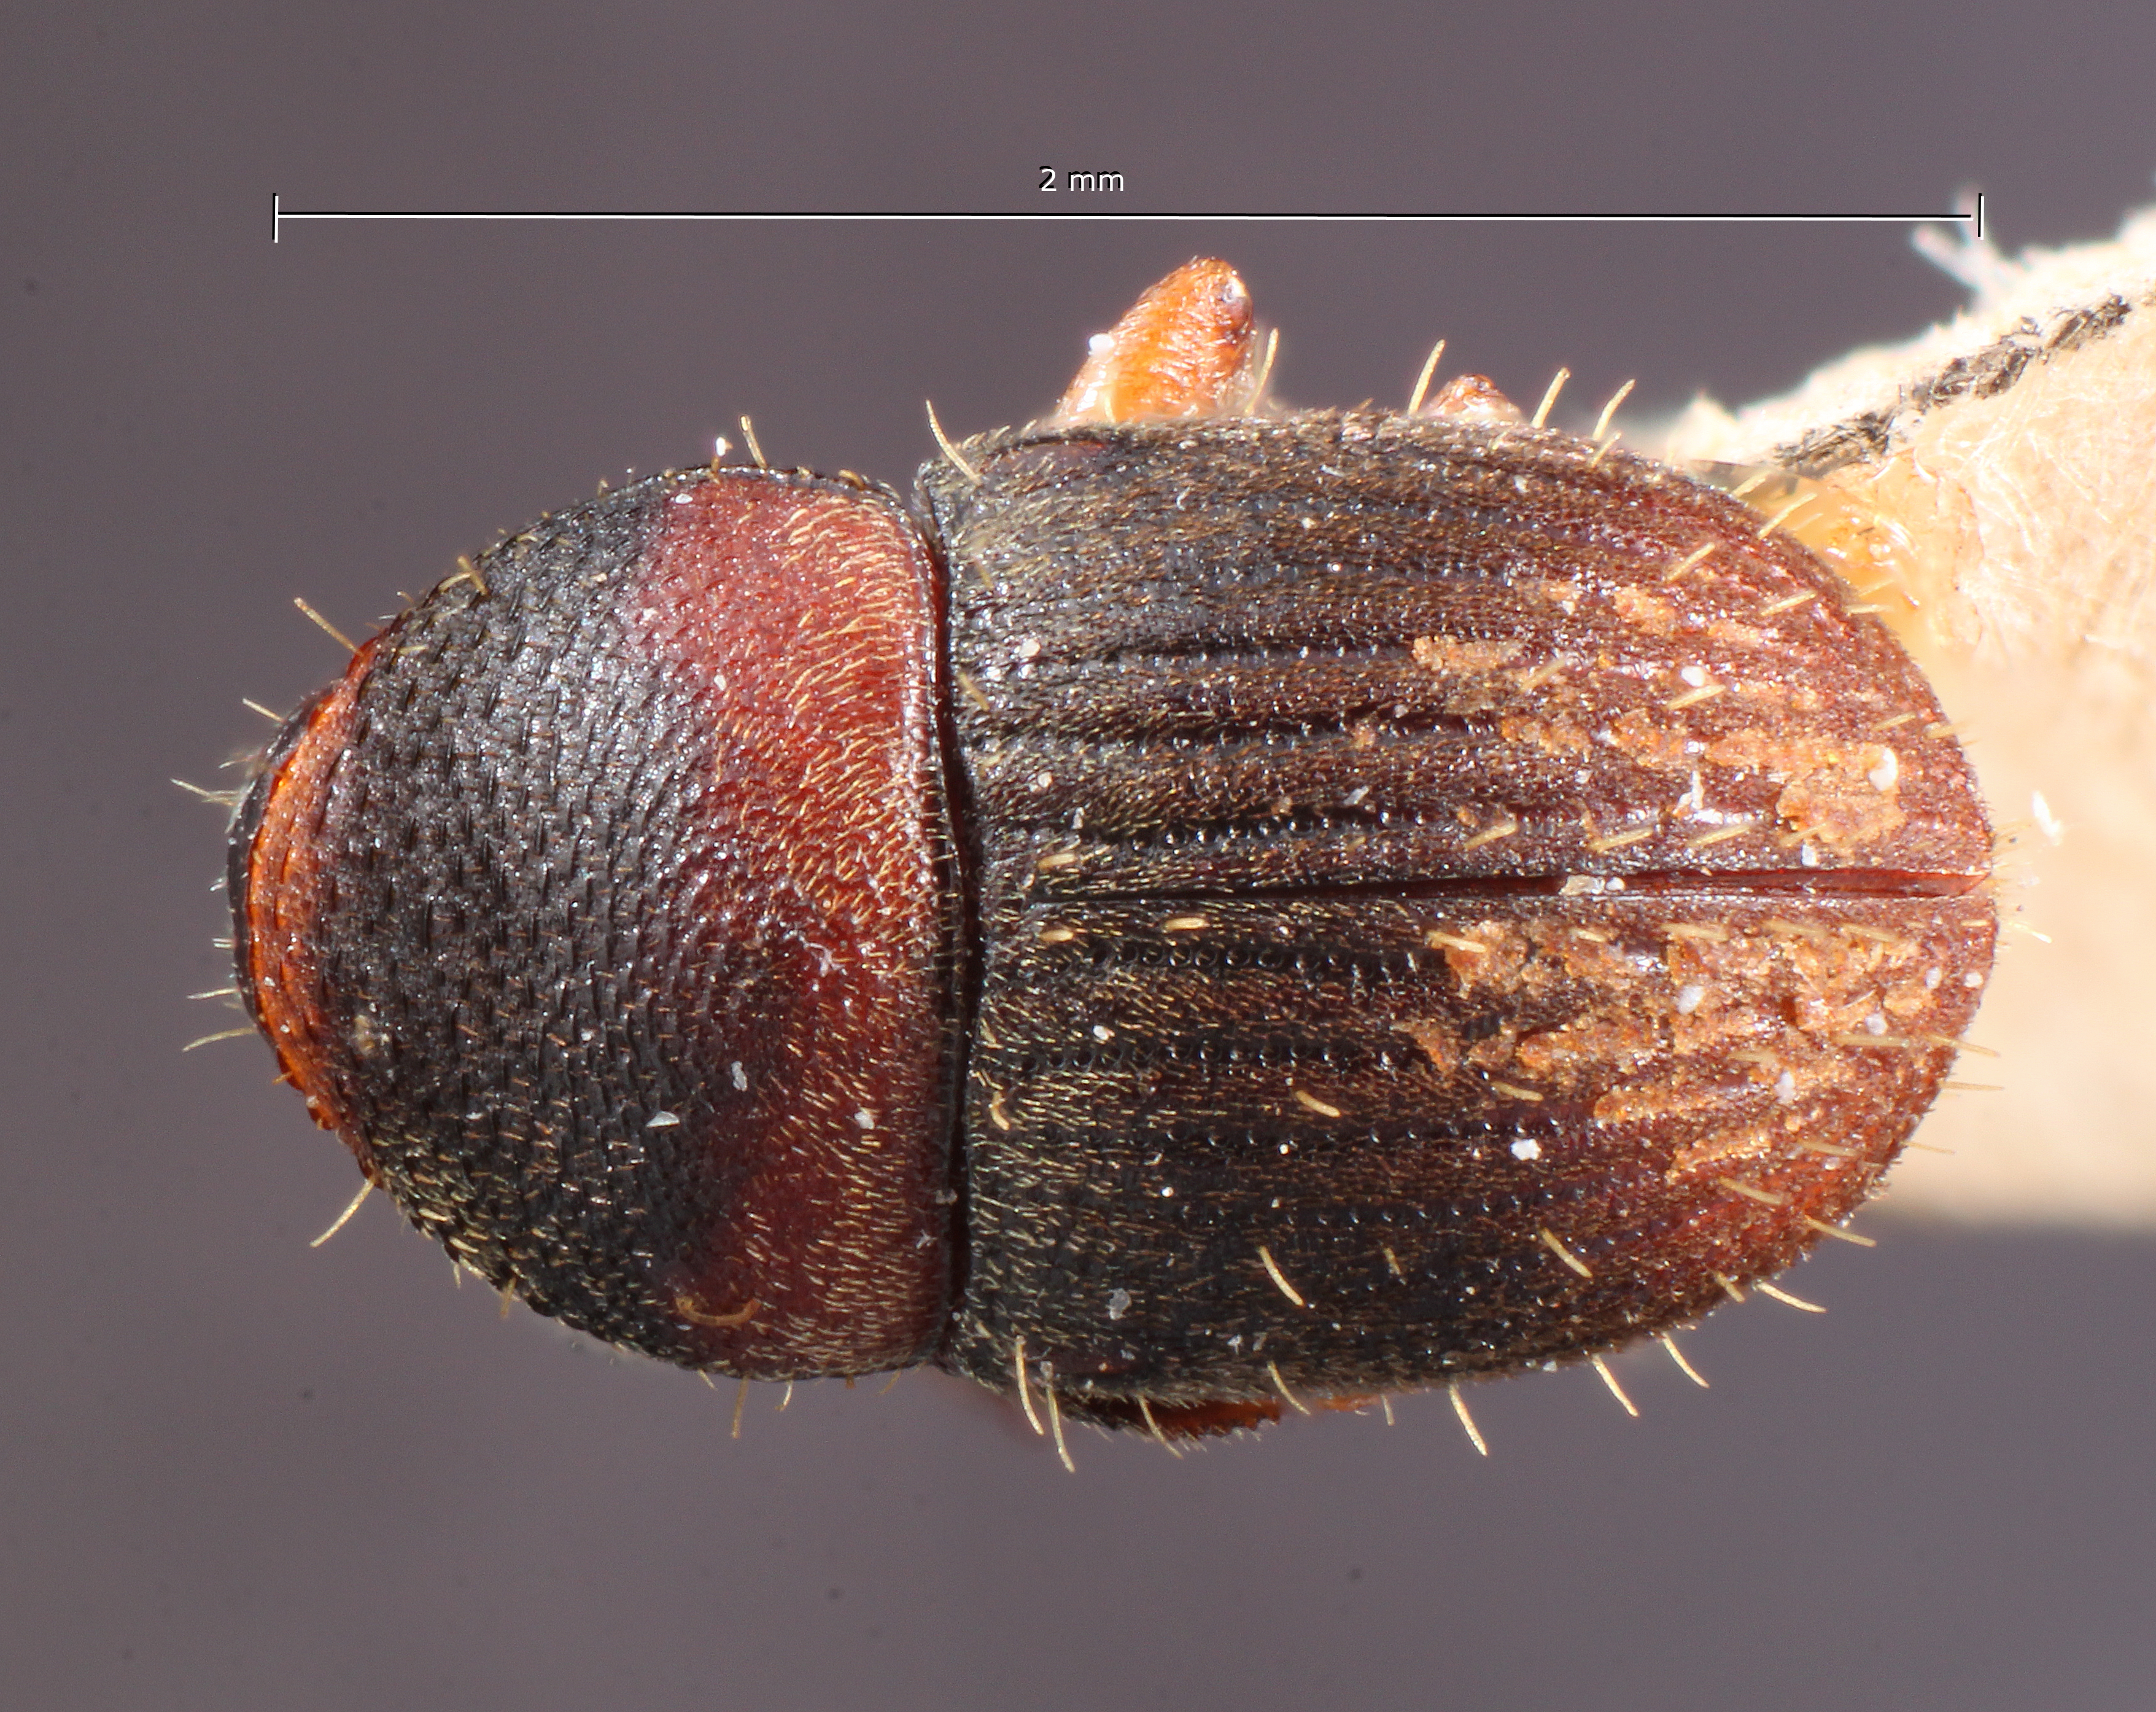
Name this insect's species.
Problechilus striatus
